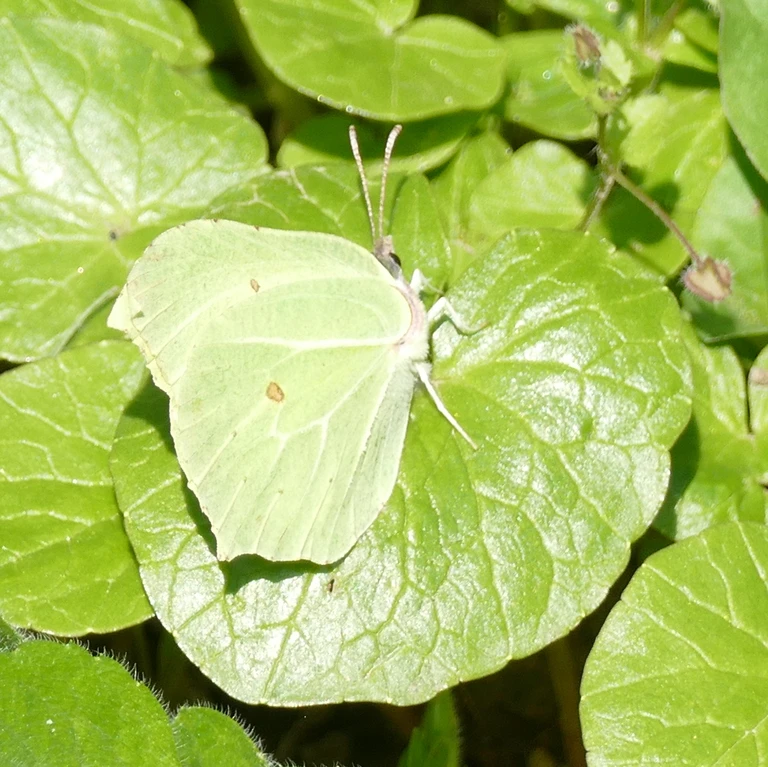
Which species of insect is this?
Gonepteryx rhamni
